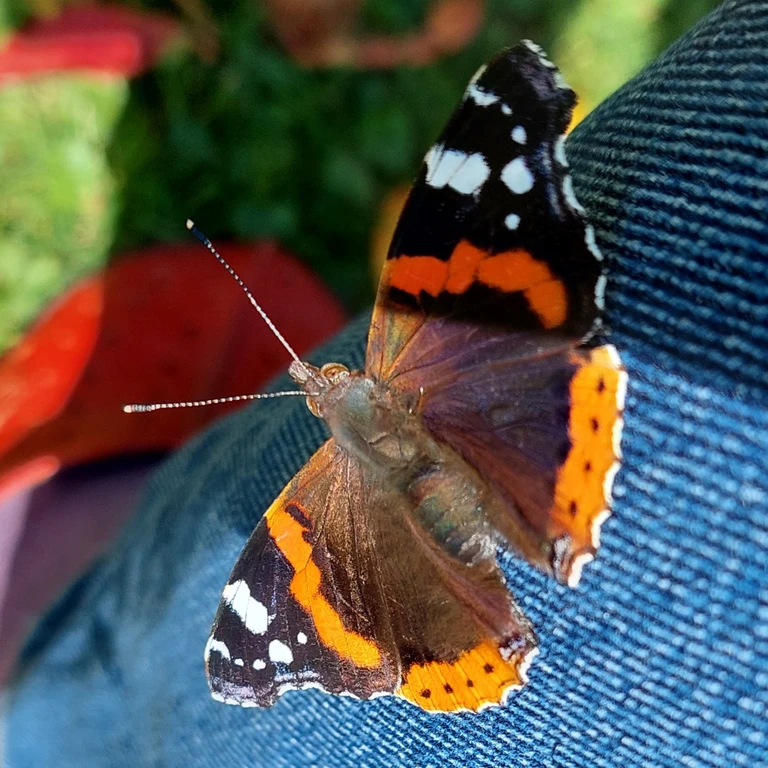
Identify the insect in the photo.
Vanessa atalanta
